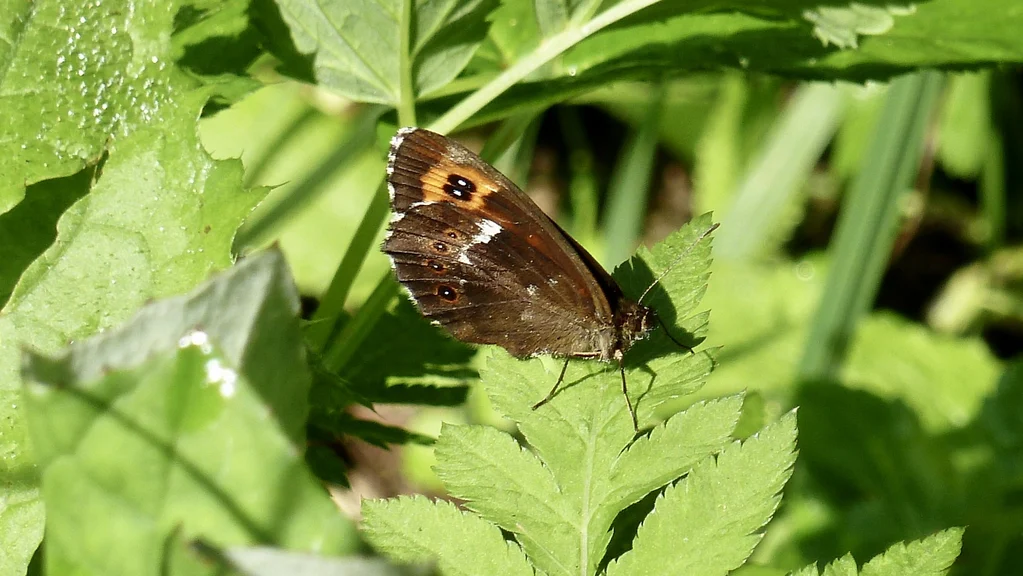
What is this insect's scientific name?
Erebia ligea
